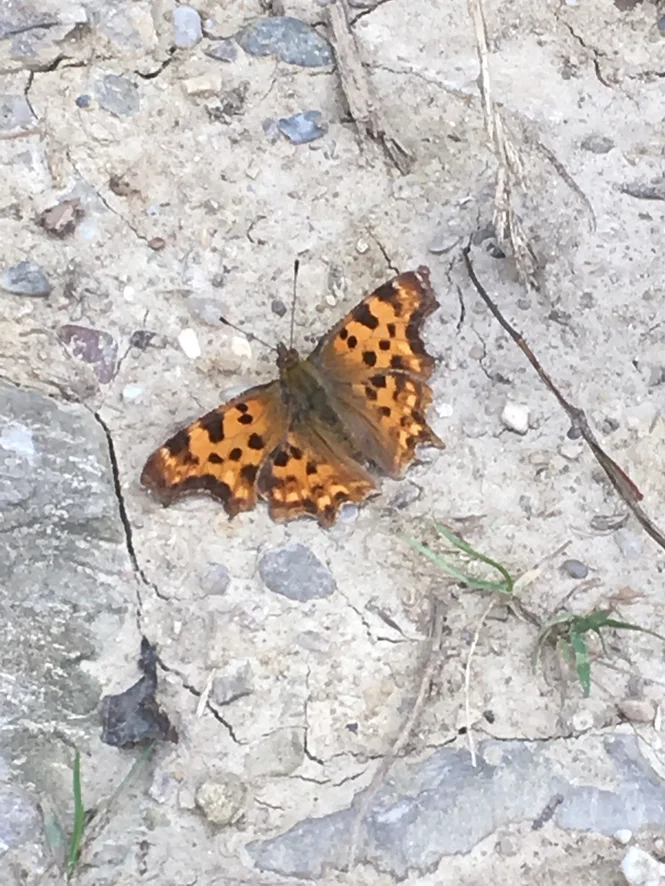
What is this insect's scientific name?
Polygonia c-album
